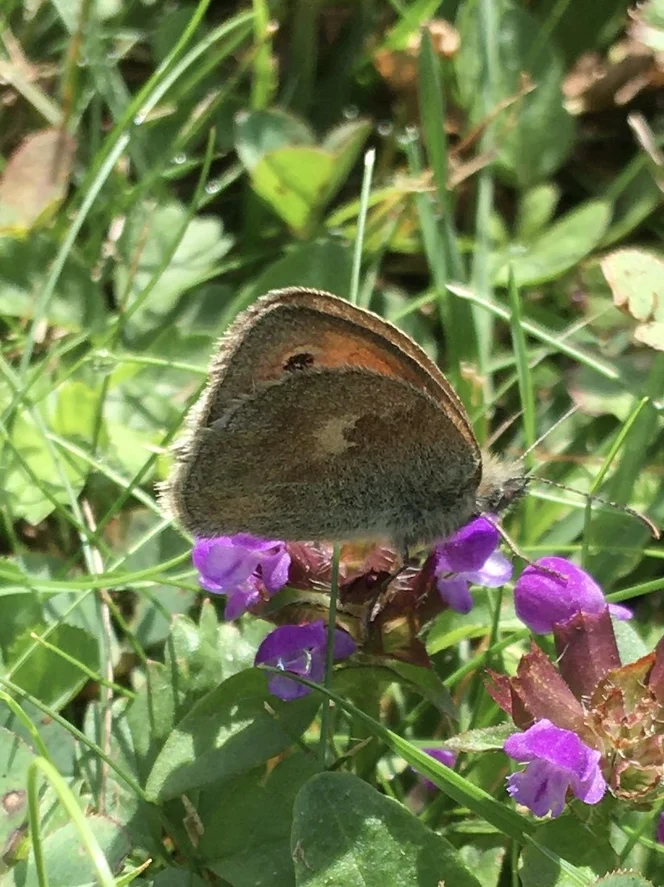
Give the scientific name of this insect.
Coenonympha pamphilus
